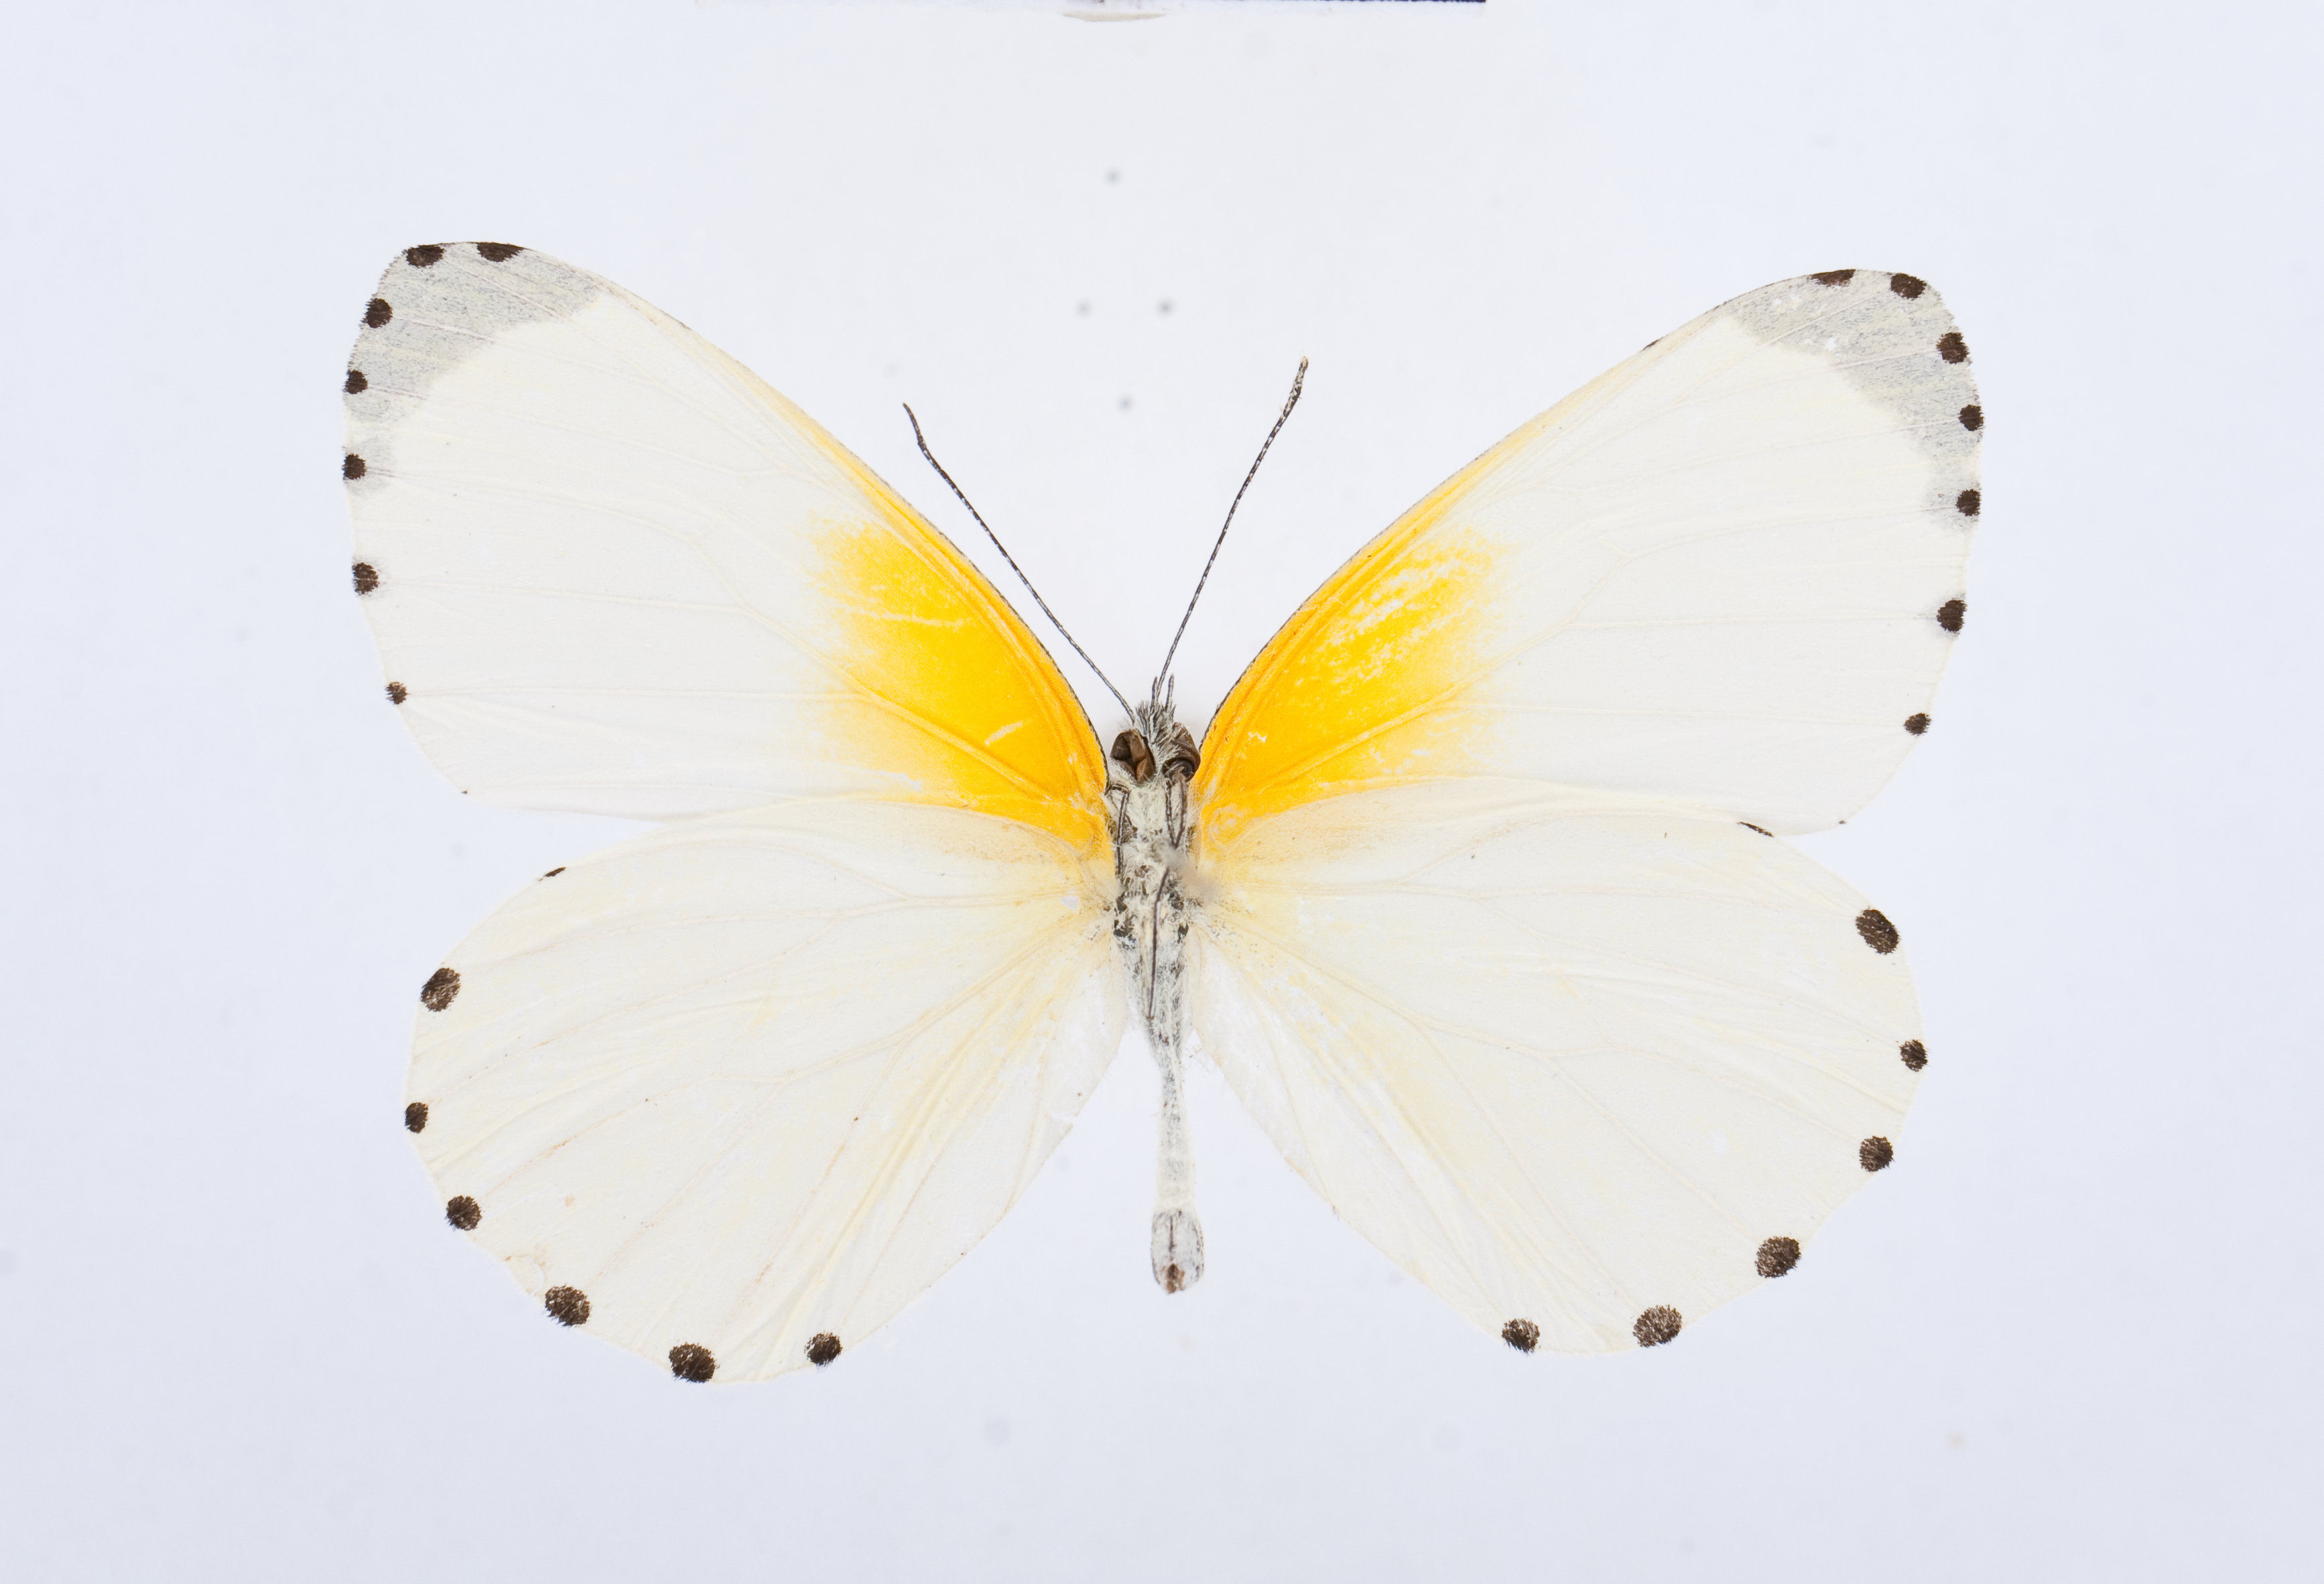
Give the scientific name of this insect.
Mylothris yulei
